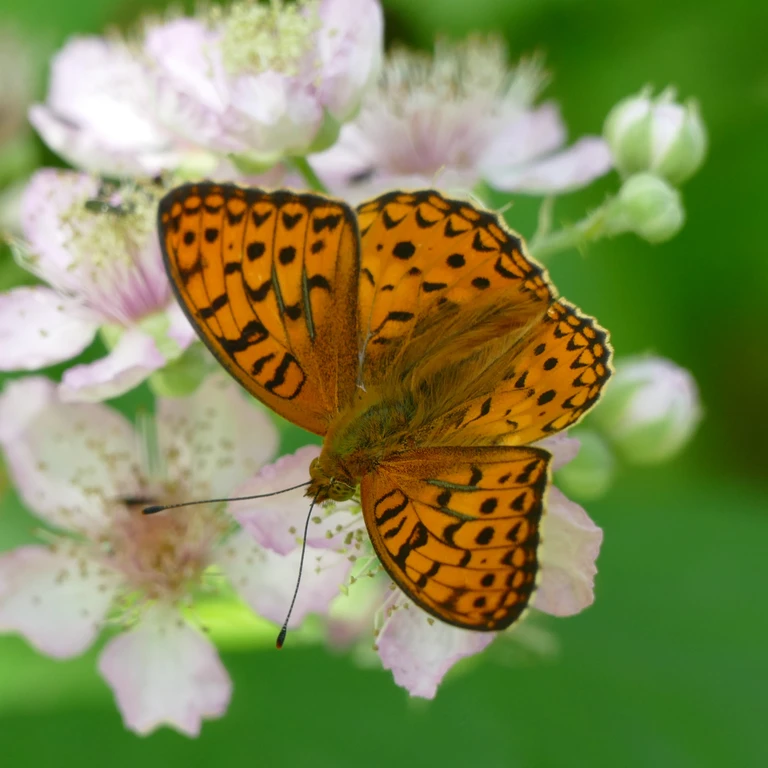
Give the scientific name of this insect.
Fabriciana adippe
